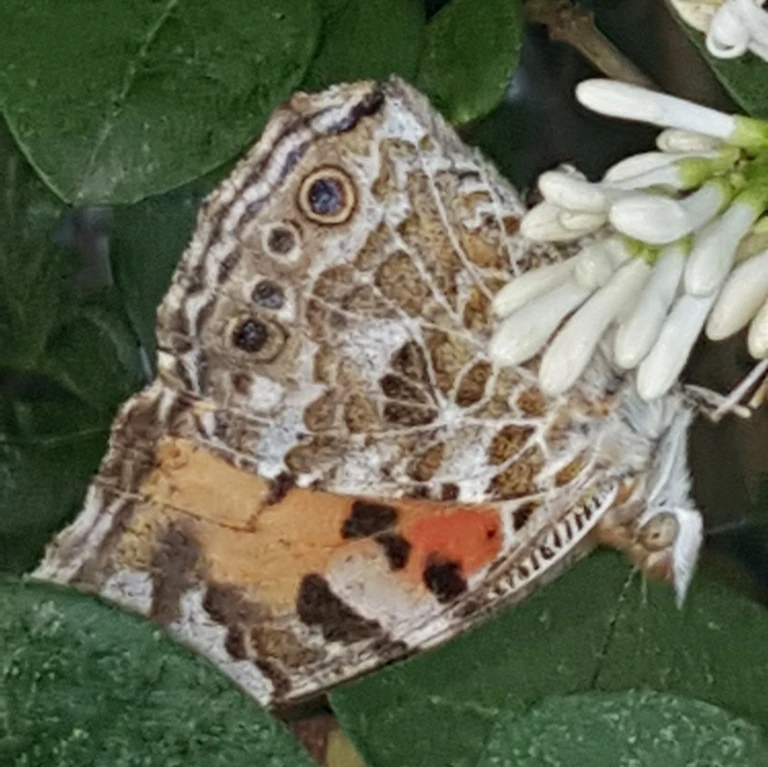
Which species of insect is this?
Vanessa cardui
